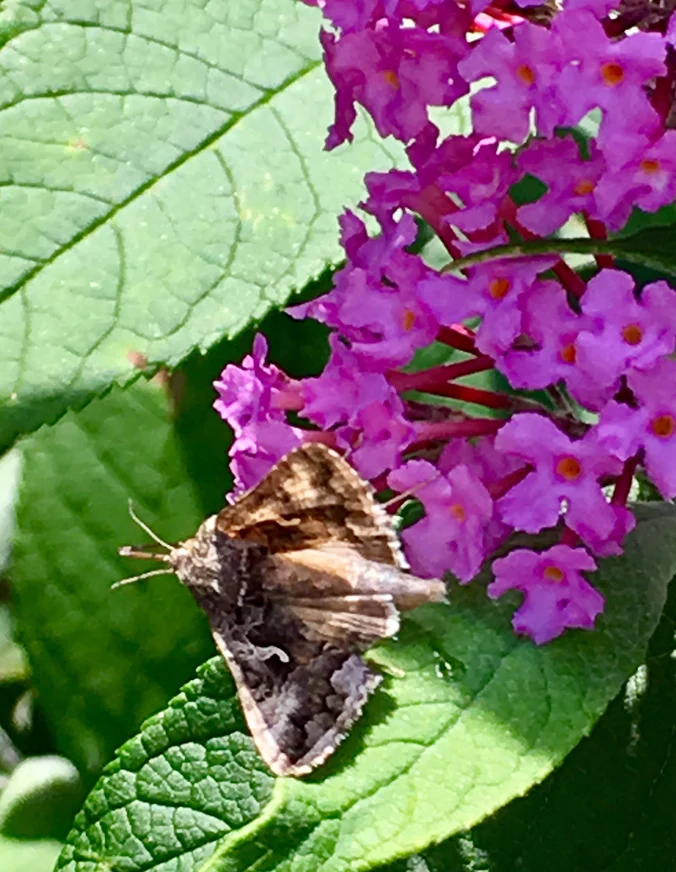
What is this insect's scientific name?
Autographa gamma
